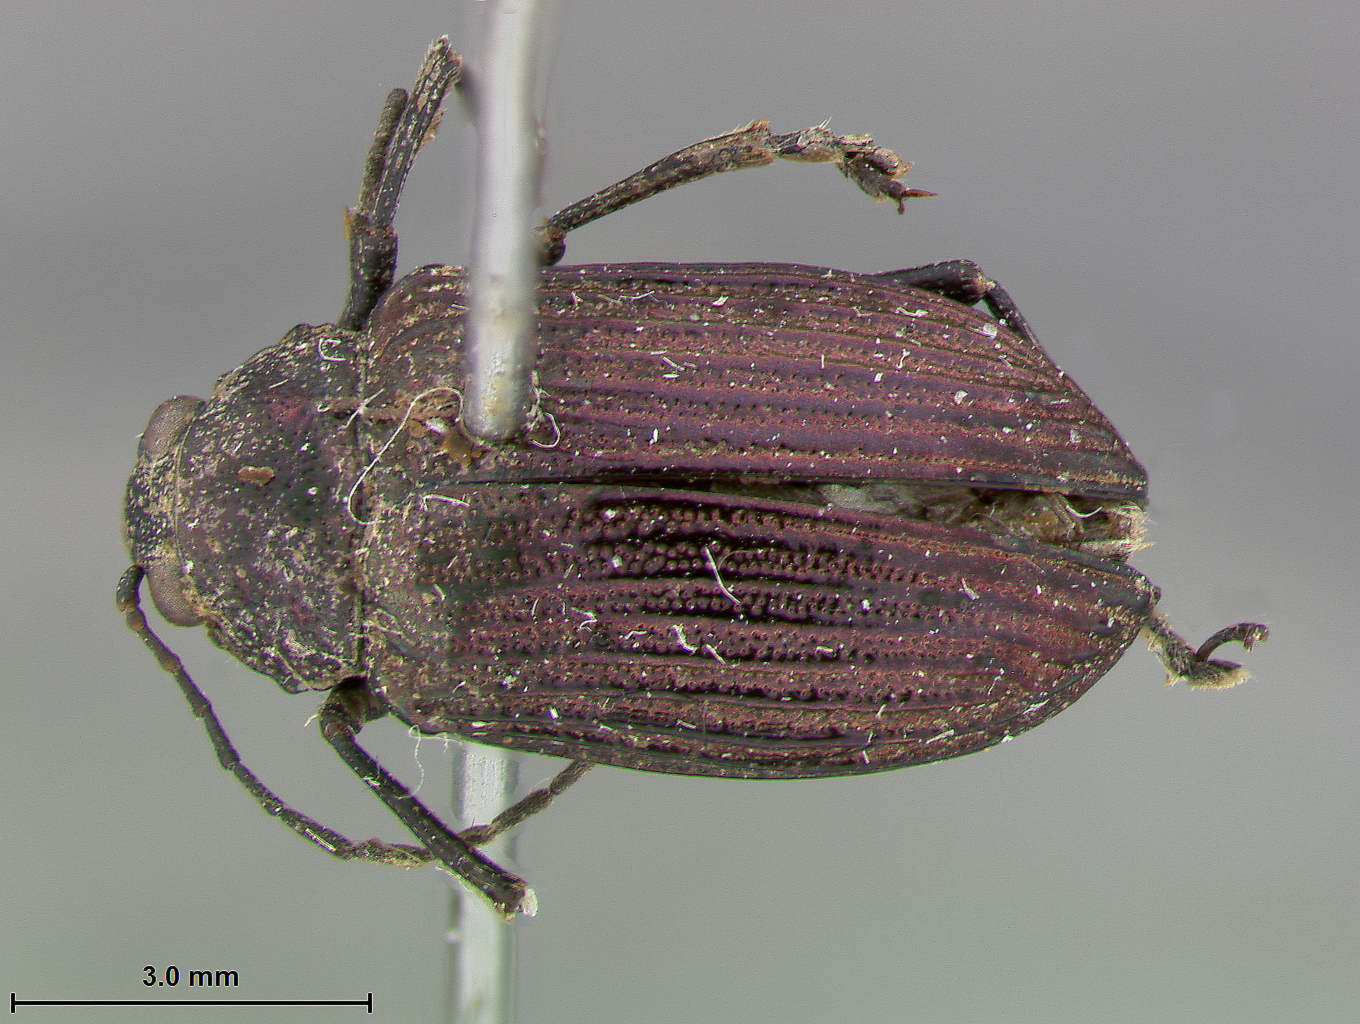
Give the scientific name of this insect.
Colaspis purpurala
